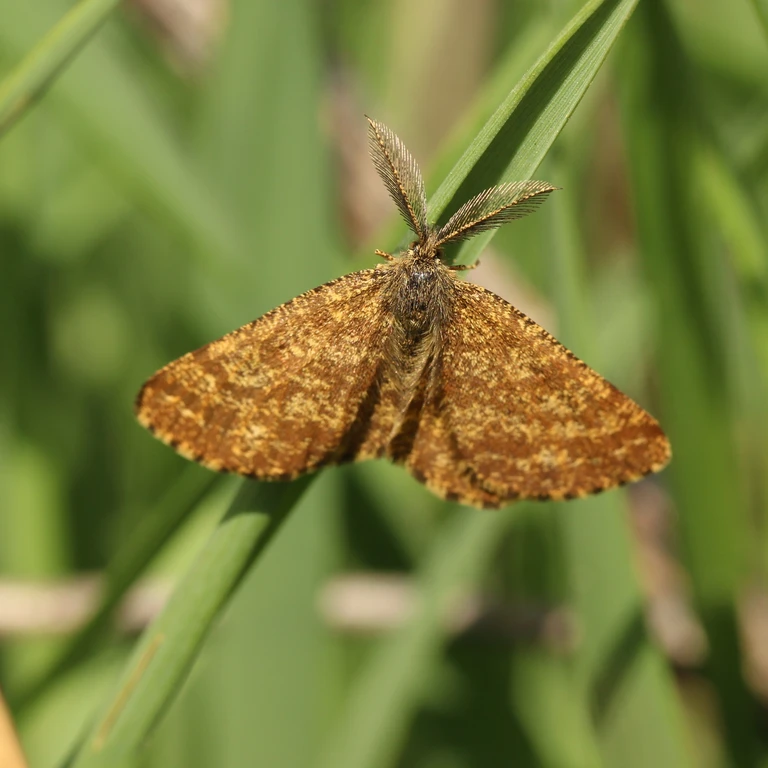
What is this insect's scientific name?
Ematurga atomaria
